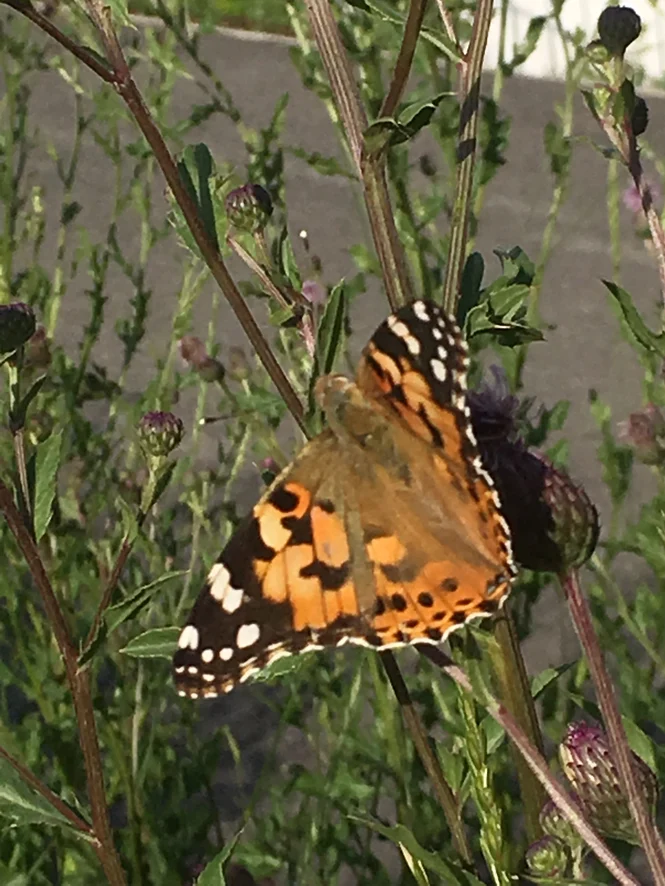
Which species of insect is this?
Vanessa cardui
